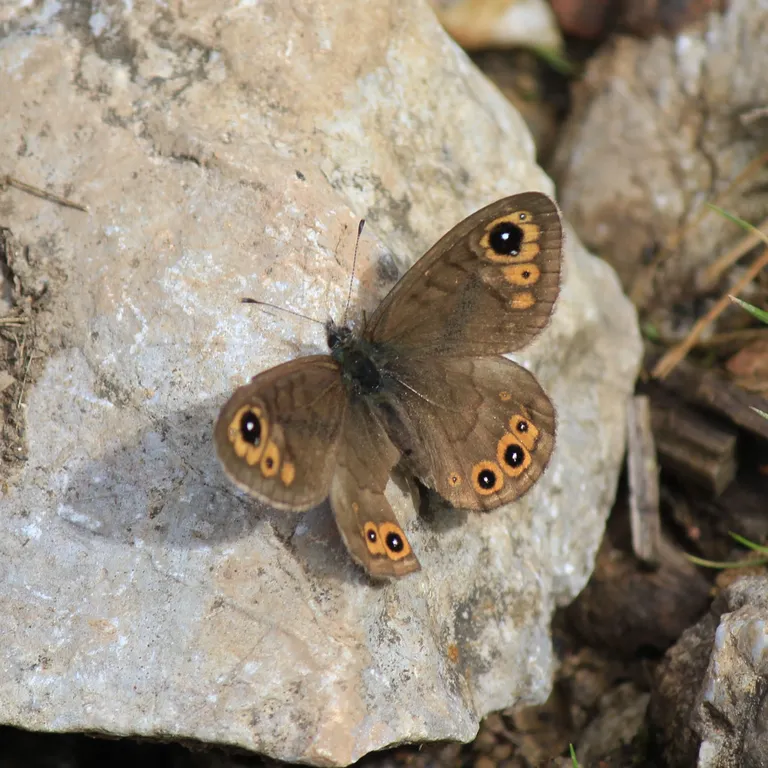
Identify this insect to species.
Lasiommata petropolitana (also Pararge petropolitana)
